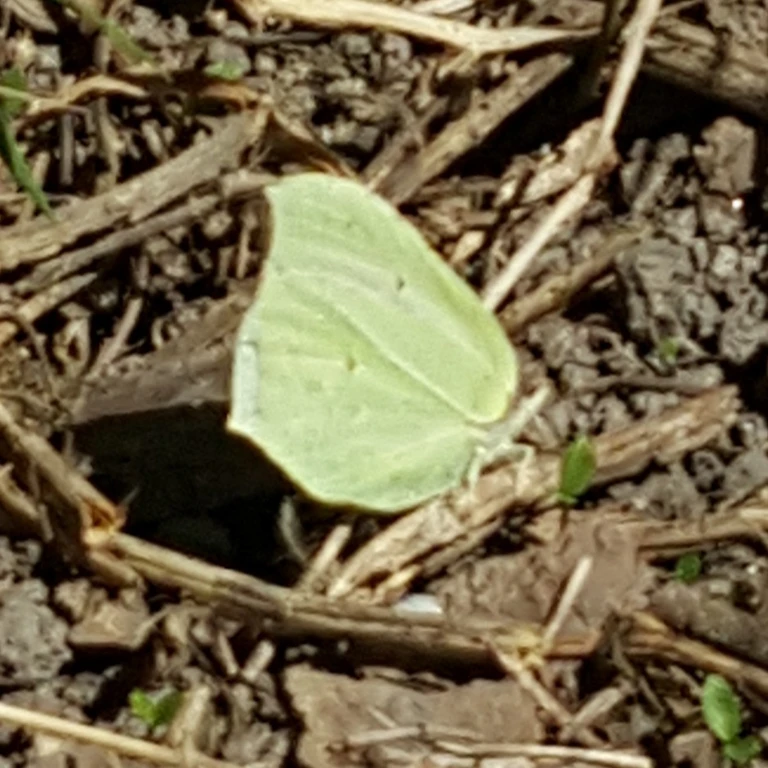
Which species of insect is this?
Gonepteryx rhamni
